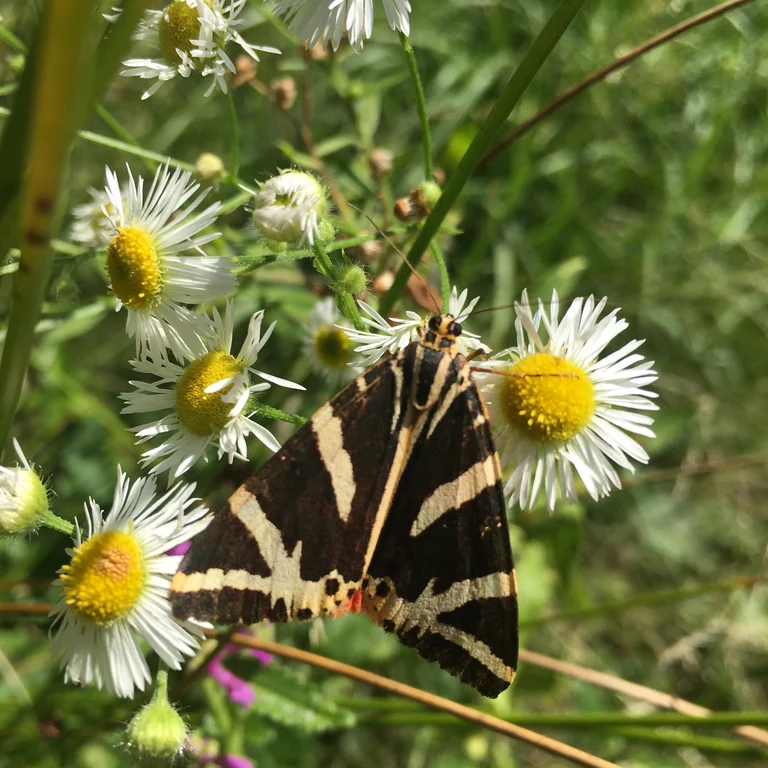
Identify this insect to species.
Euplagia quadripunctaria
